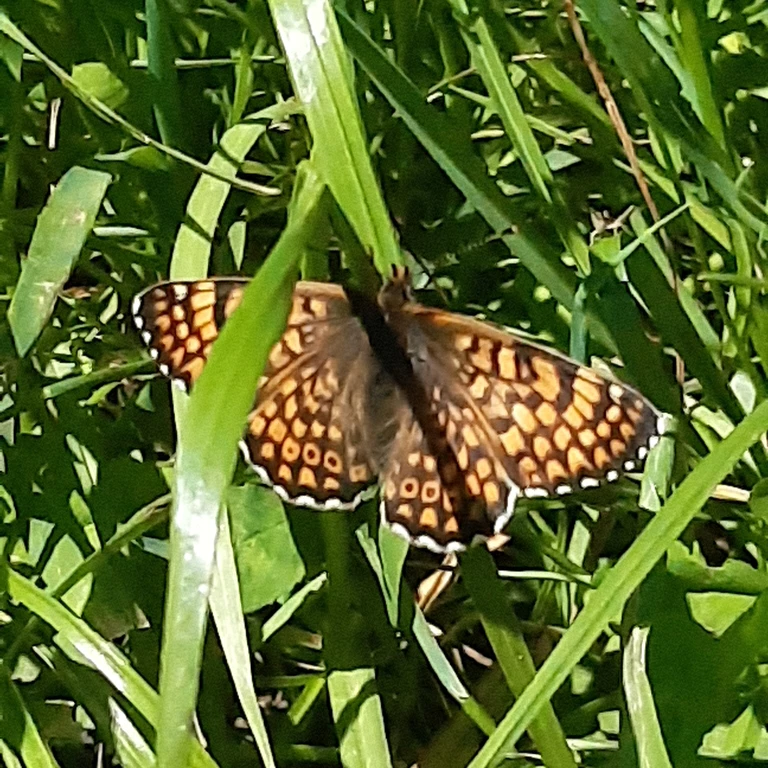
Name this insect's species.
Melitaea cinxia
